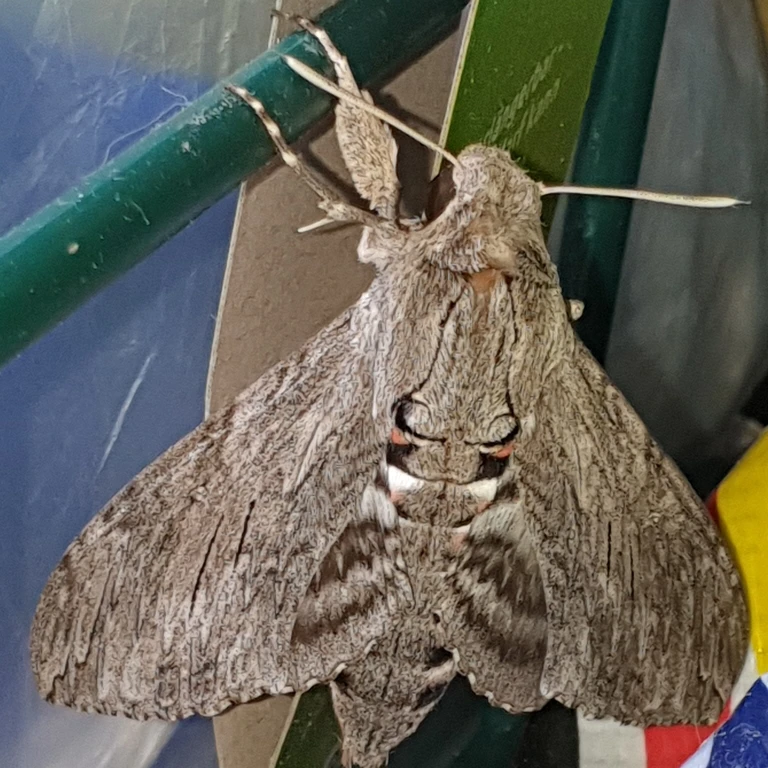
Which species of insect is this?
Agrius convolvuli
